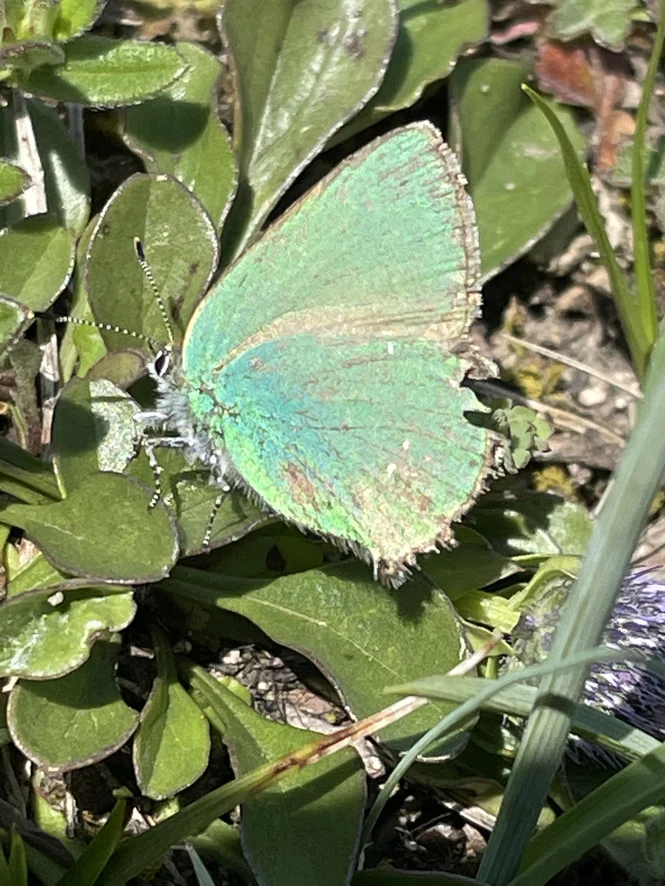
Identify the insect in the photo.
Callophrys rubi
